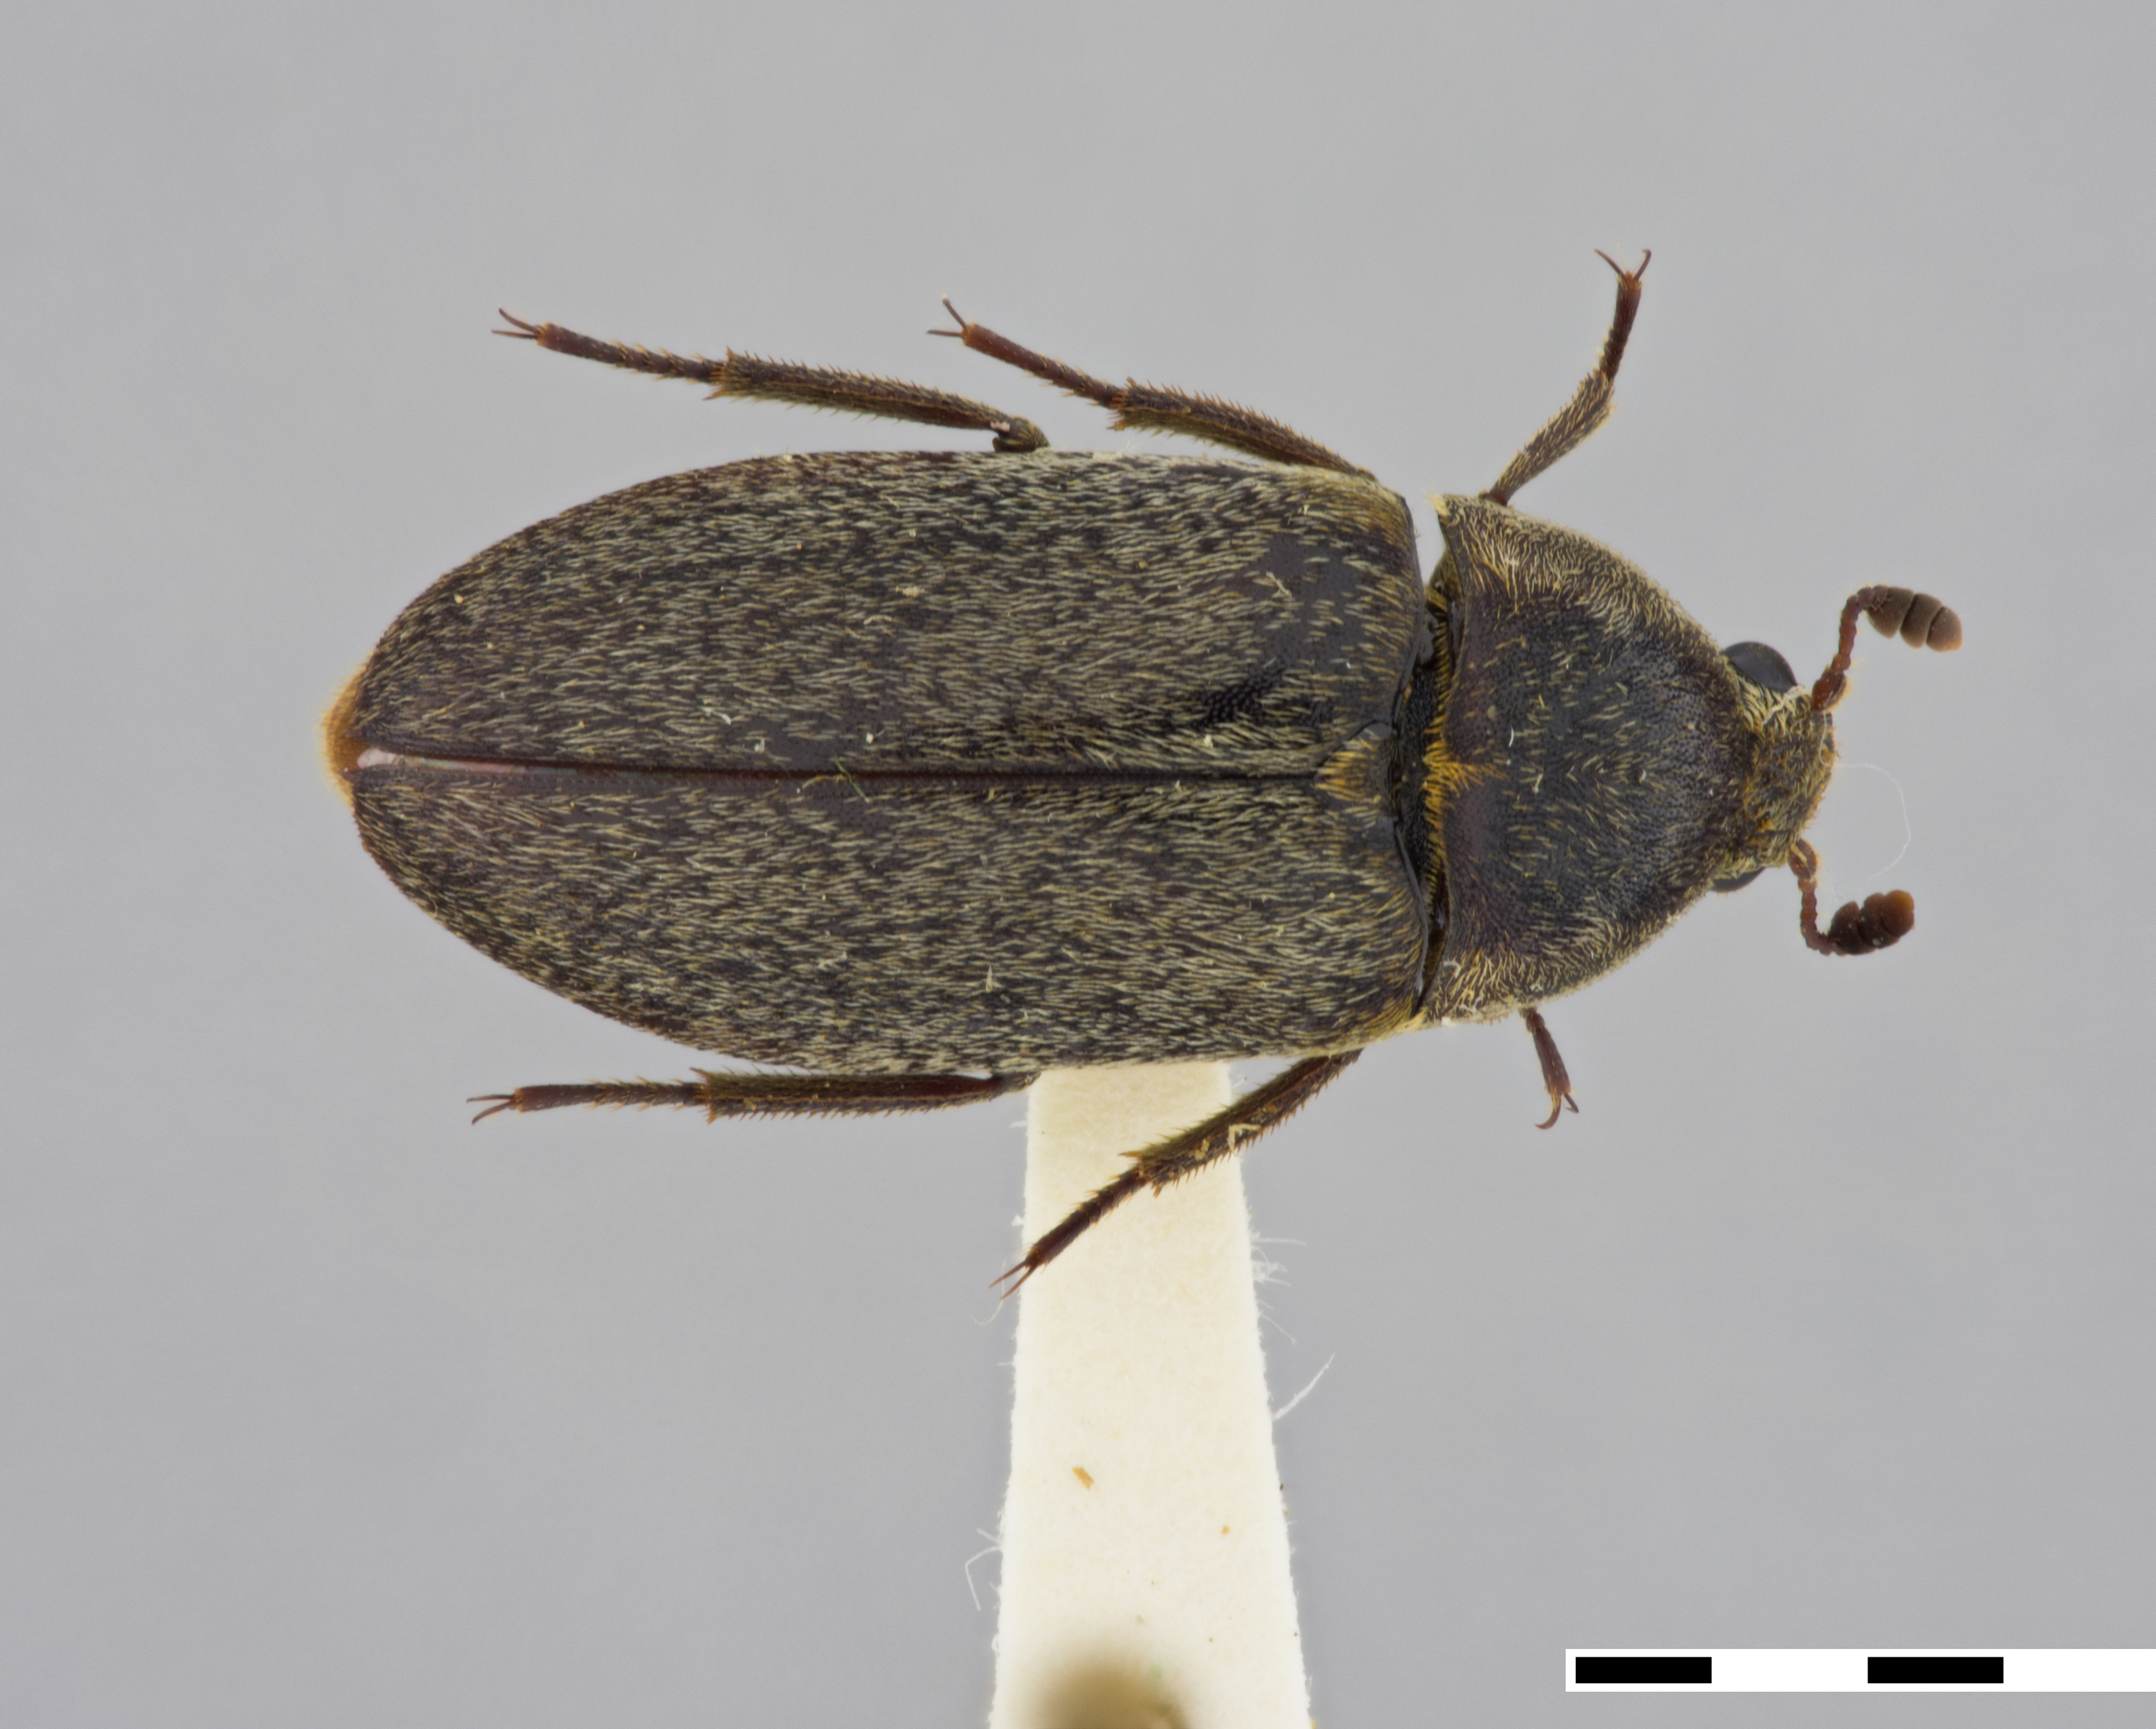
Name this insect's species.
Dermestes maculatus
